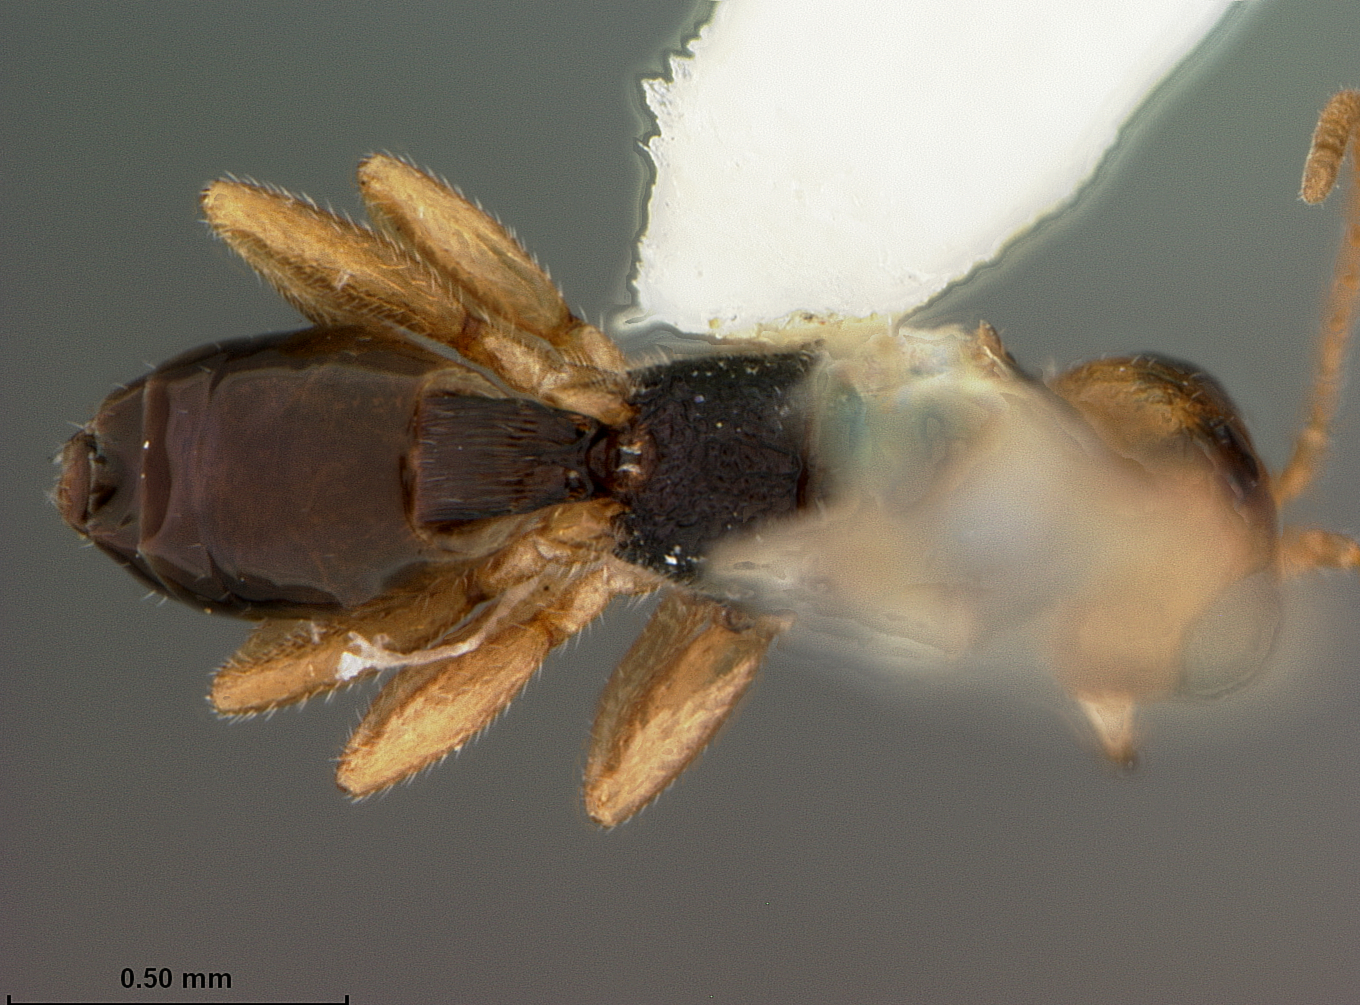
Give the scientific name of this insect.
Leiophron pallidipennis
